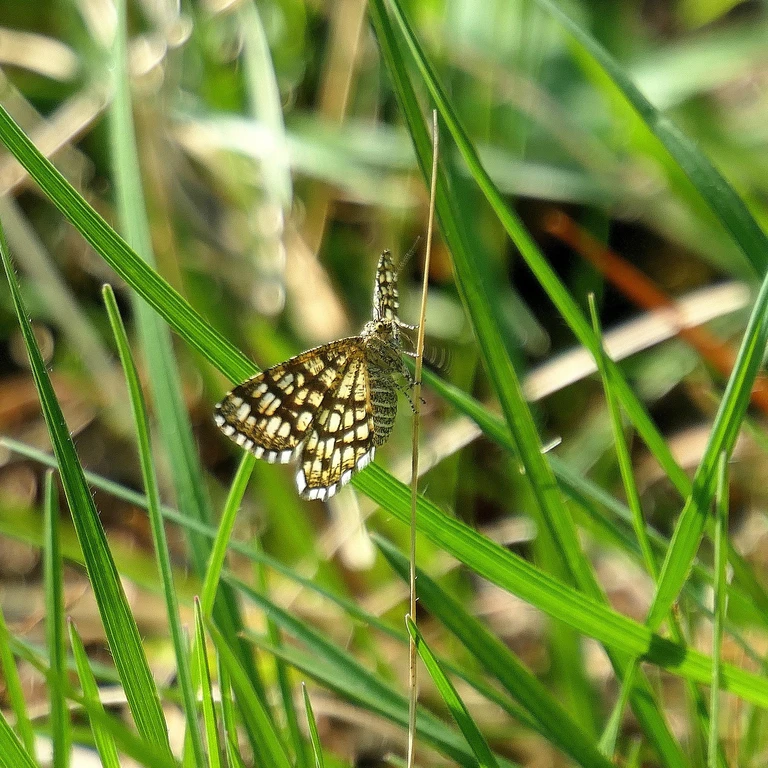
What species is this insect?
Chiasmia clathrata
